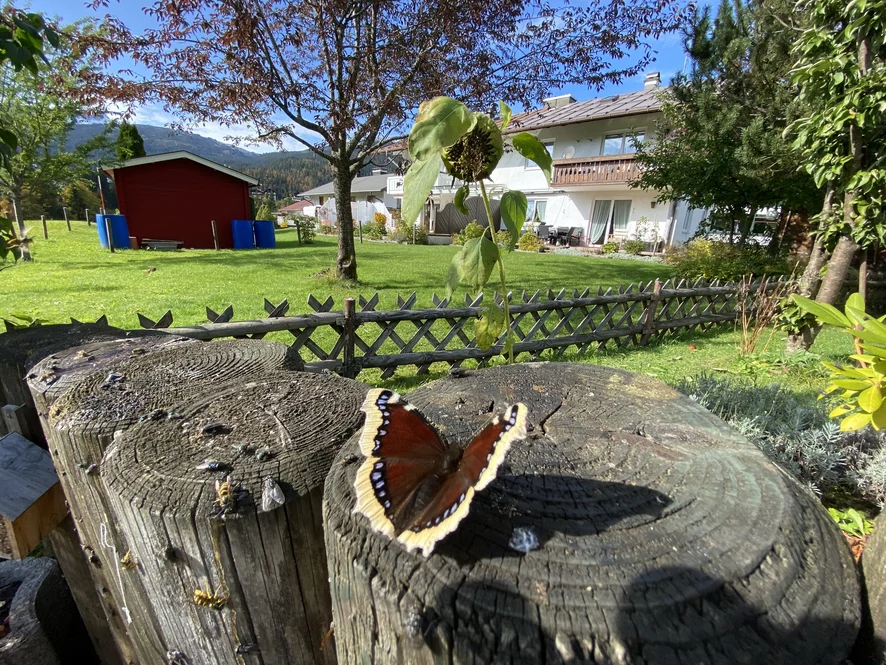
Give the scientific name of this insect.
Nymphalis antiopa
